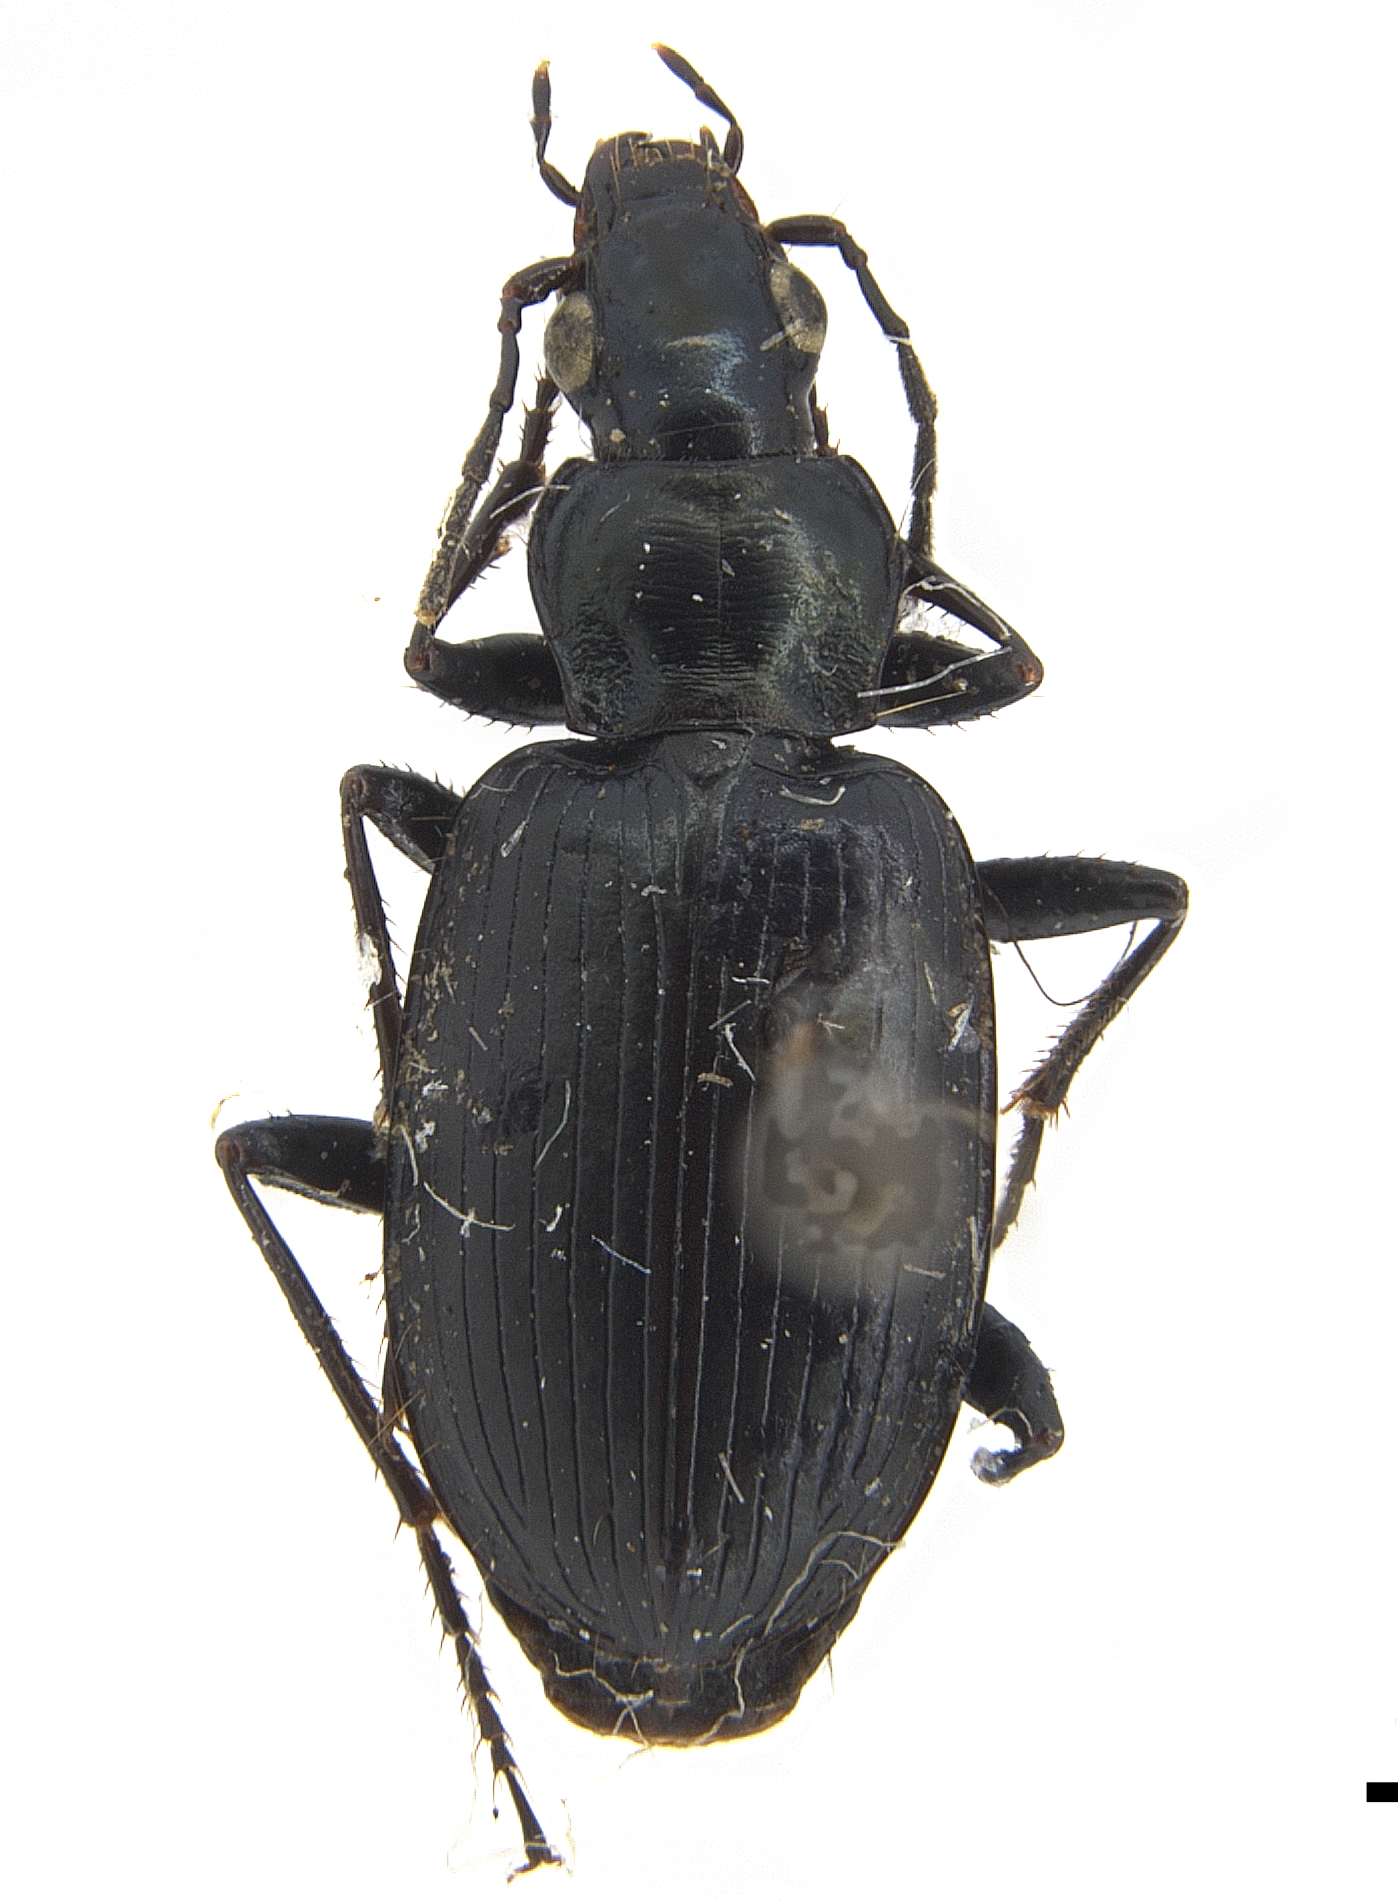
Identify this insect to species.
Anchomenus funebris (also Pseudanchus funebris)
